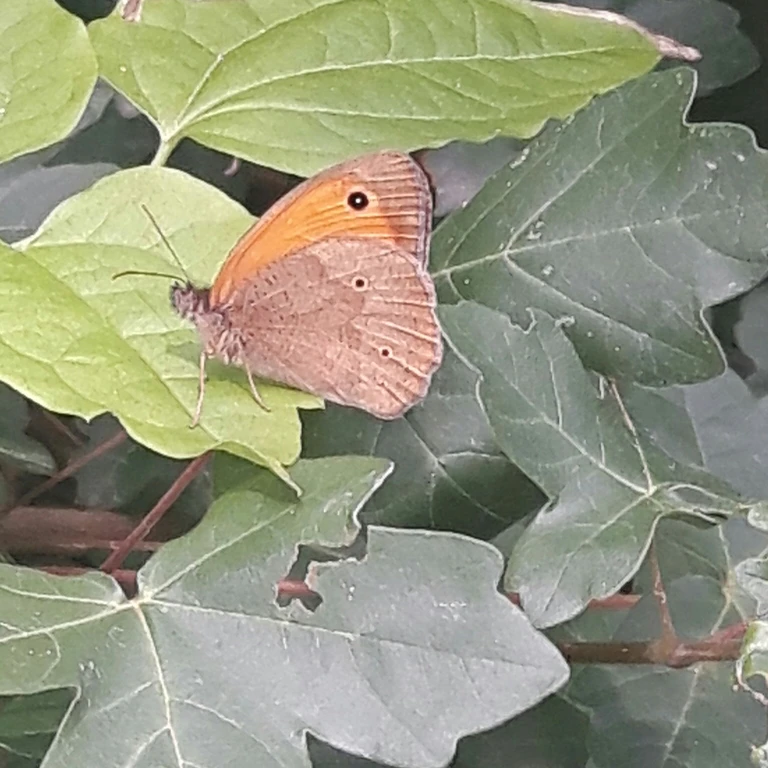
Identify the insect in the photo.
Maniola jurtina
